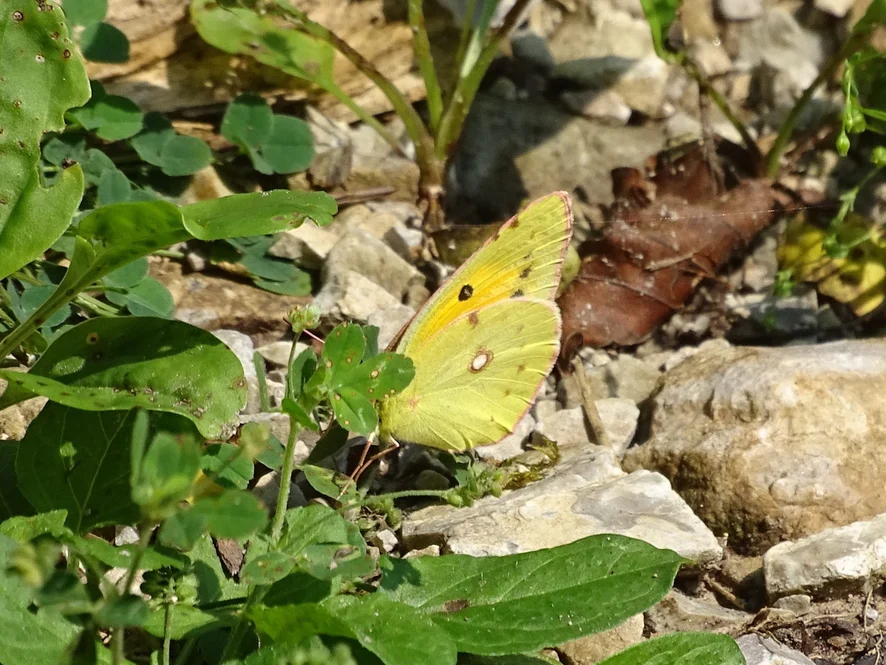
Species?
Colias croceus
